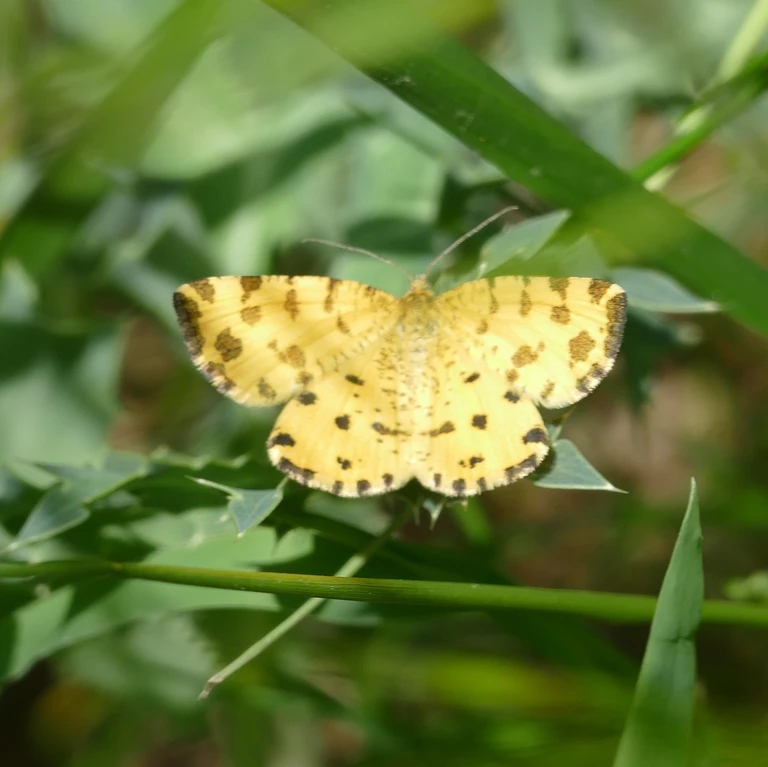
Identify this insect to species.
Pseudopanthera macularia
